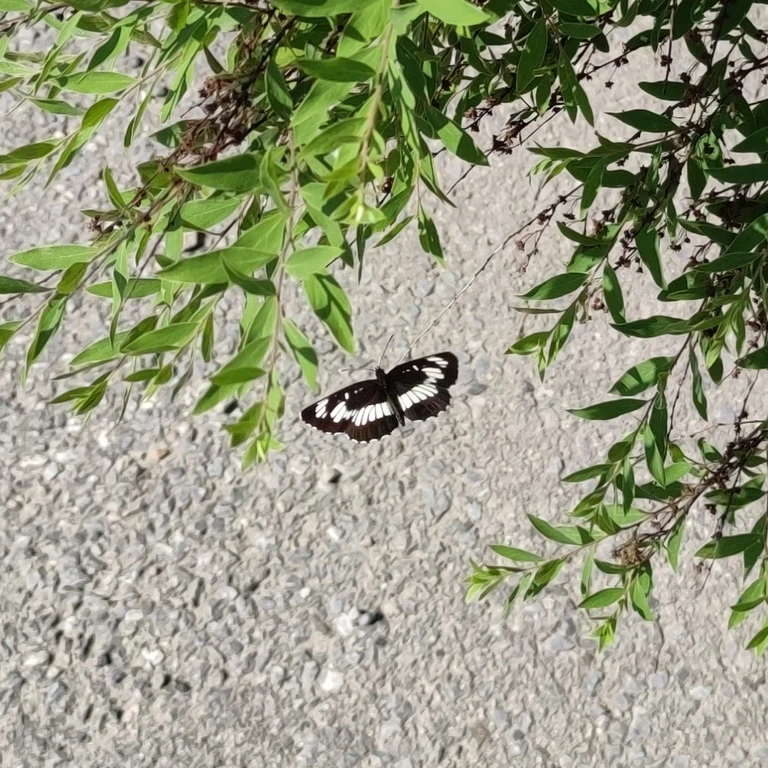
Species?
Neptis rivularis
